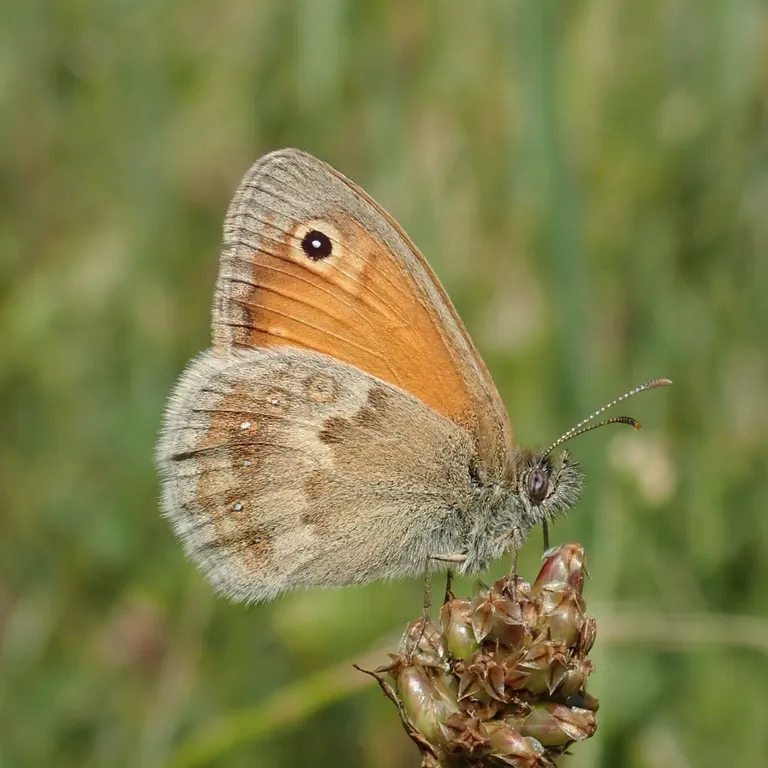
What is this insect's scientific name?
Coenonympha pamphilus
